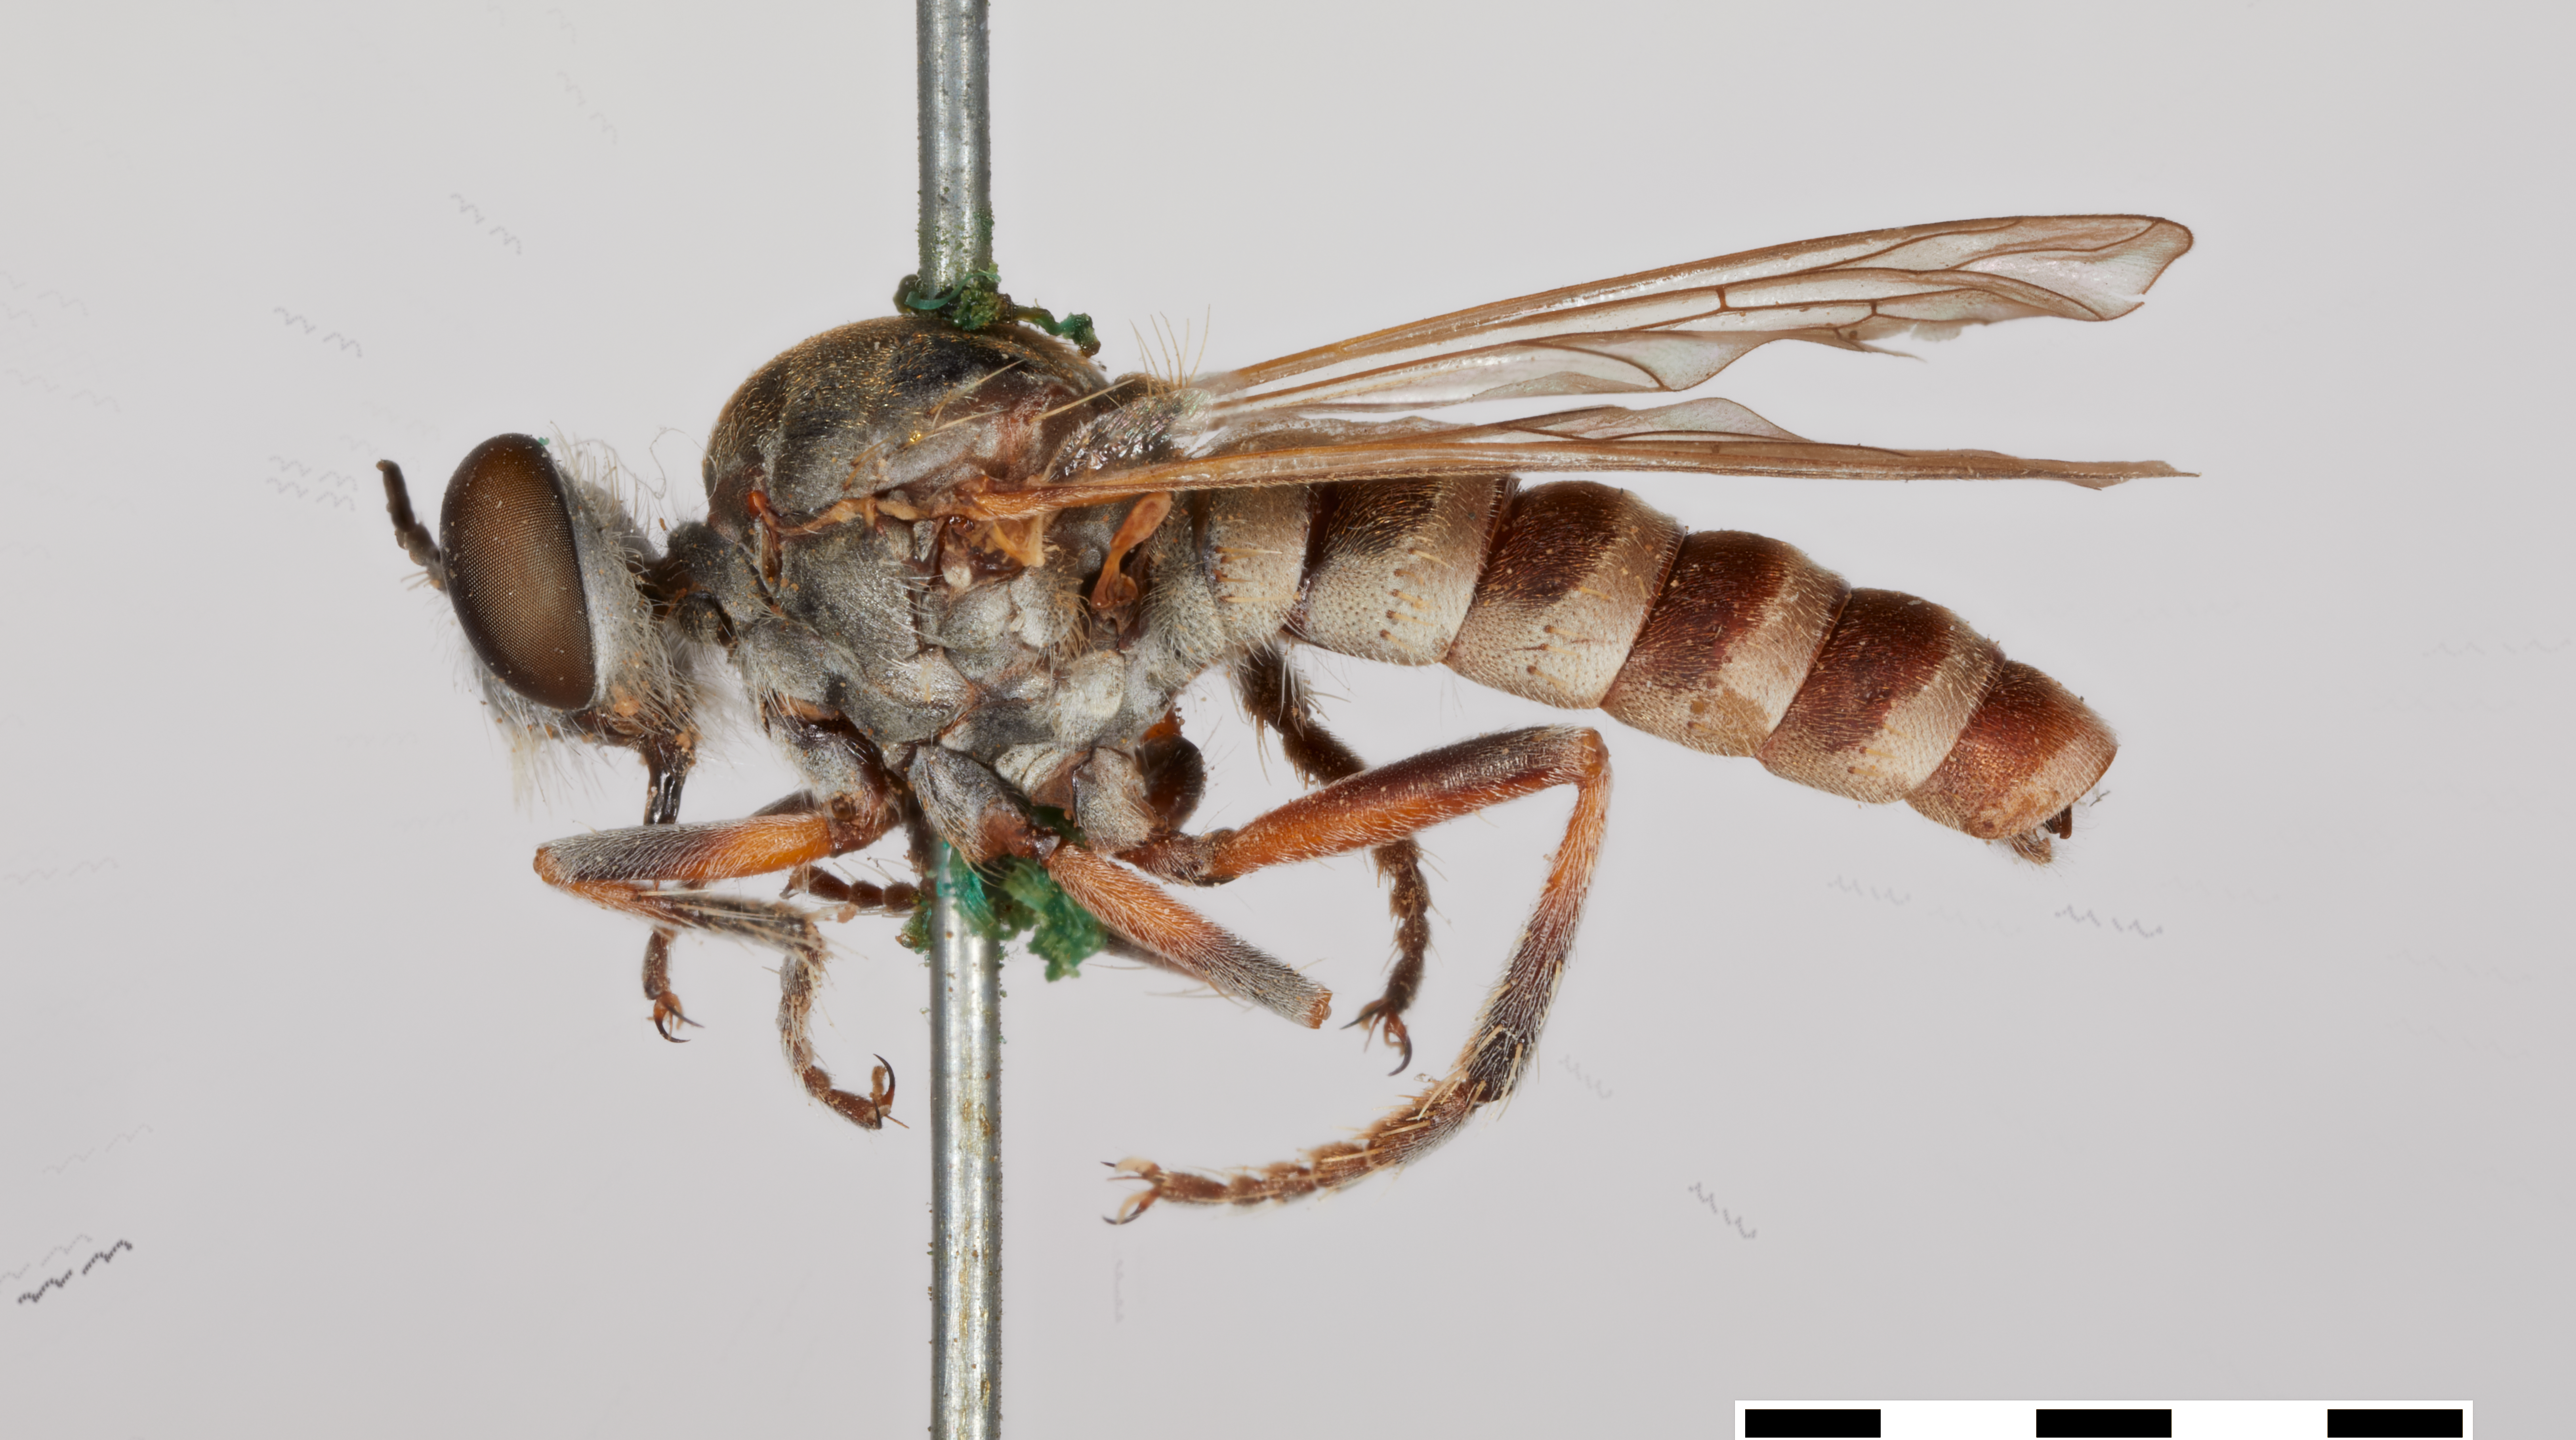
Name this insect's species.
Laphystia limatulus
